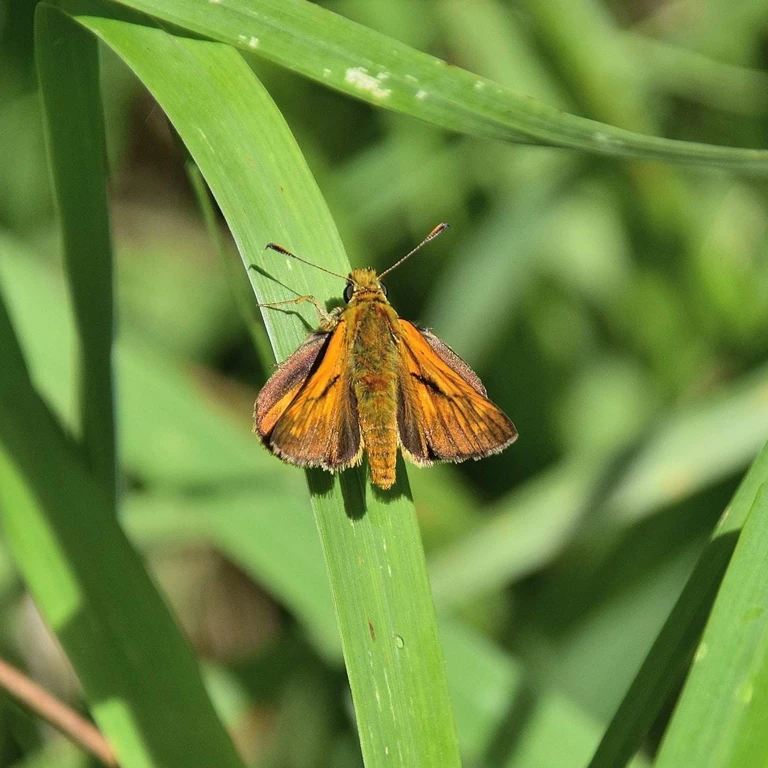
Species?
Ochlodes sylvanus (also Ochlodes venata)
